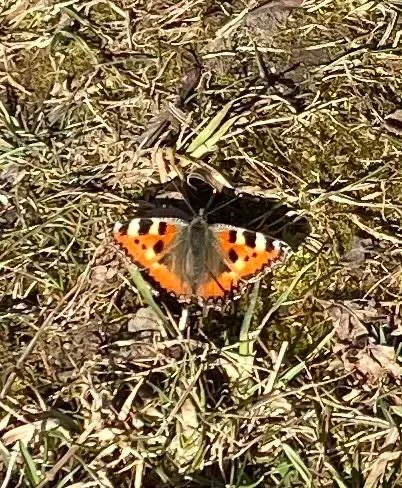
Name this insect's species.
Aglais urticae
